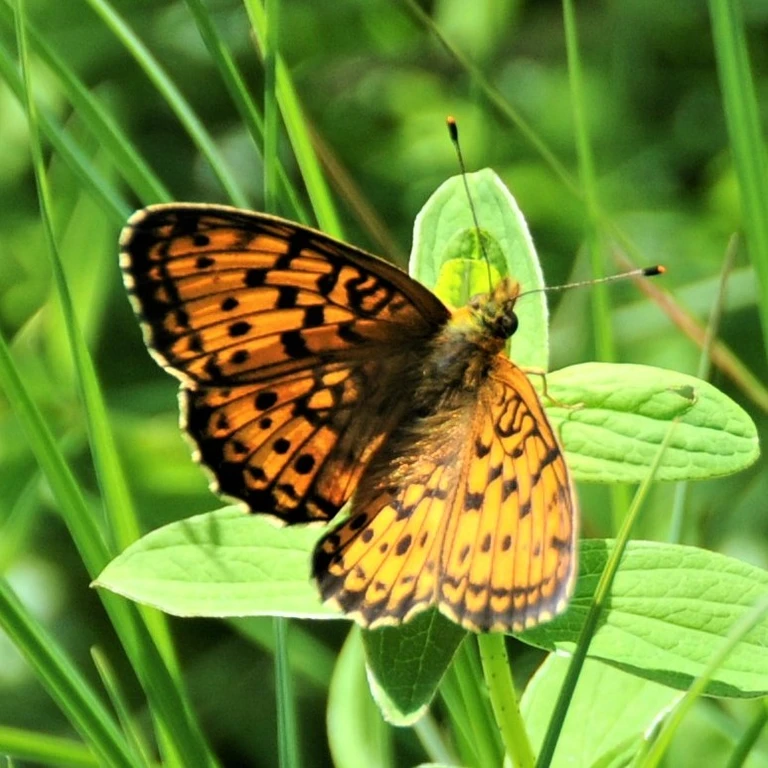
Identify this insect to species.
Brenthis ino
